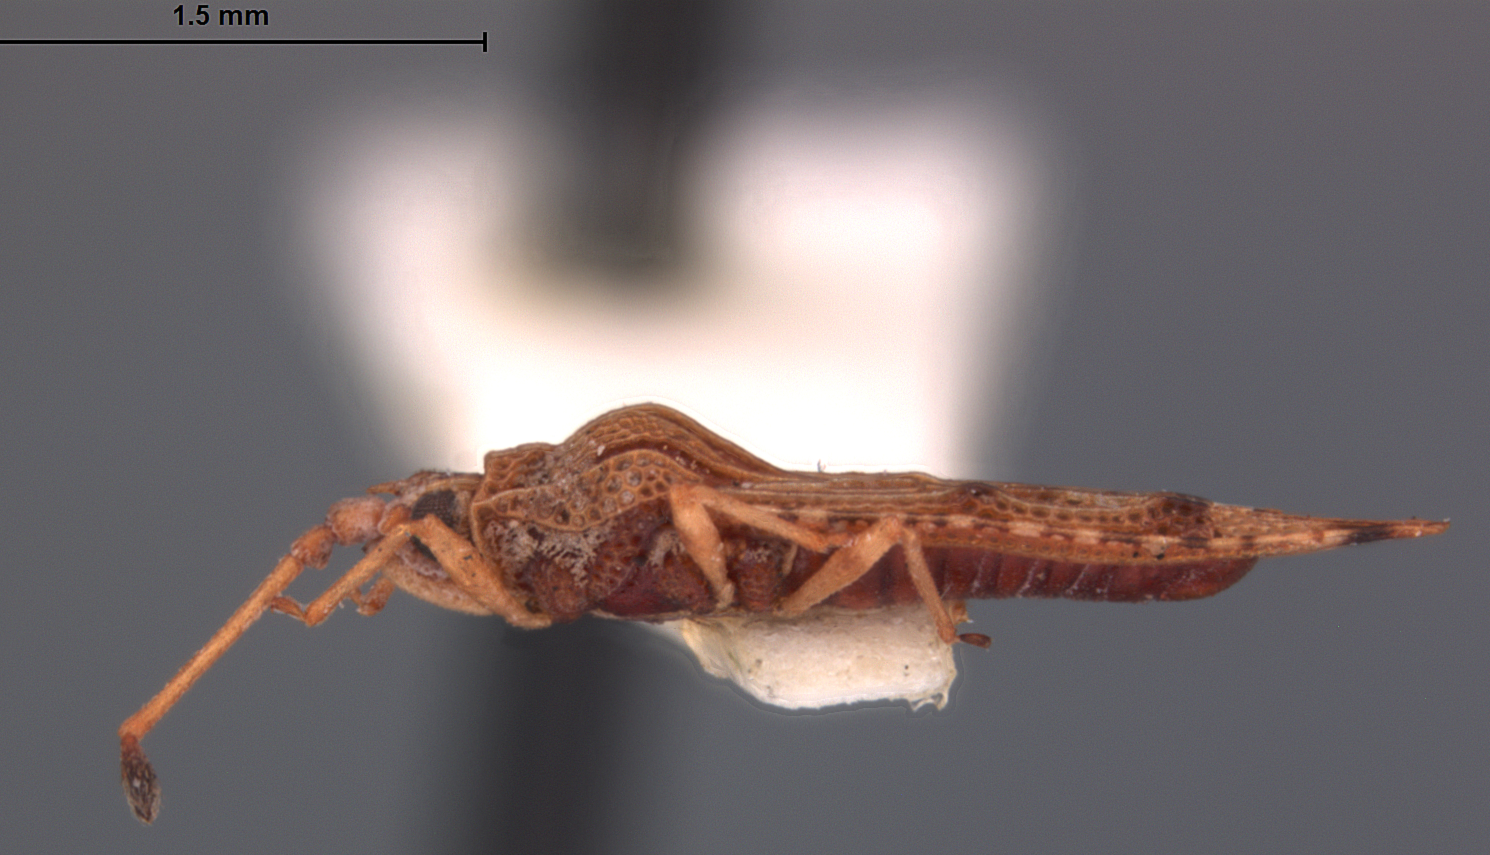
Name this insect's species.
Parada hackeri
